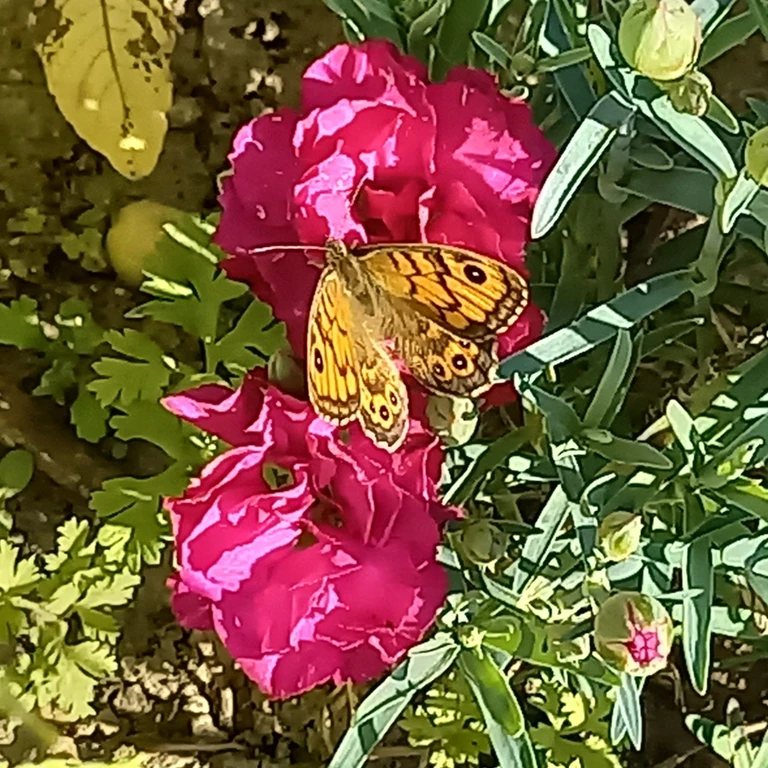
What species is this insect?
Lasiommata megera (also Pararge megera)
